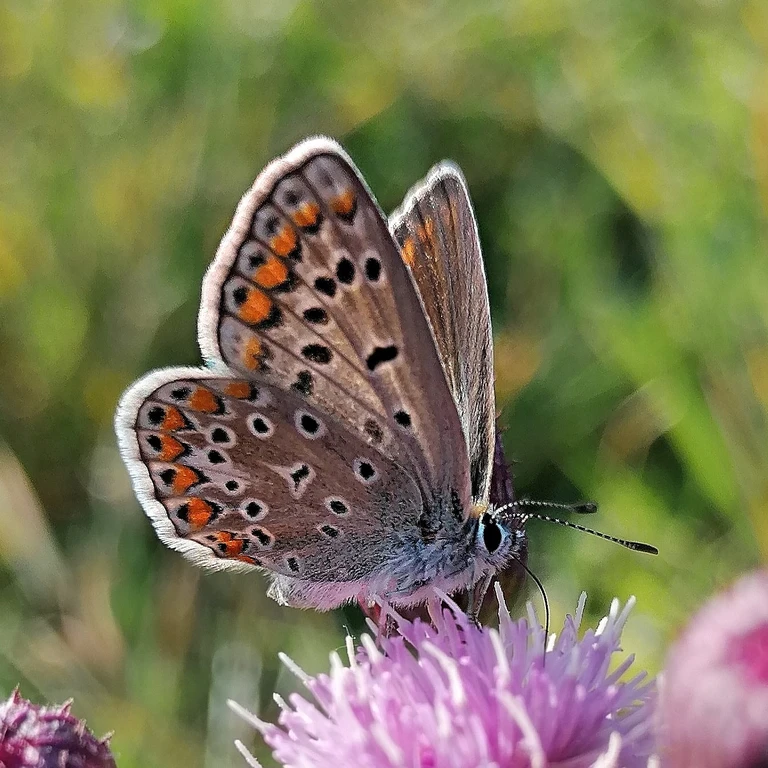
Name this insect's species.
Polyommatus icarus
